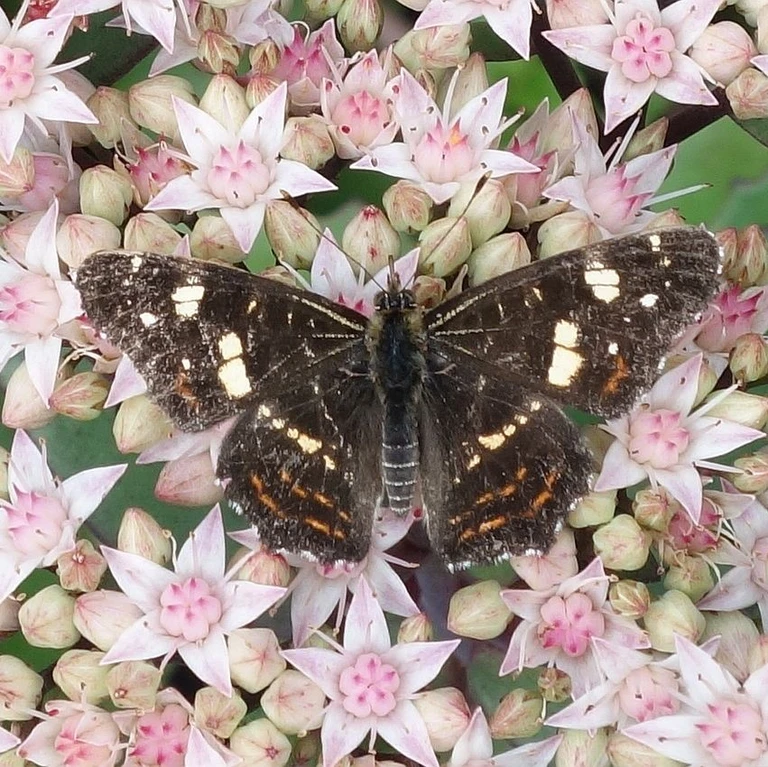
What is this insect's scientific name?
Araschnia levana
